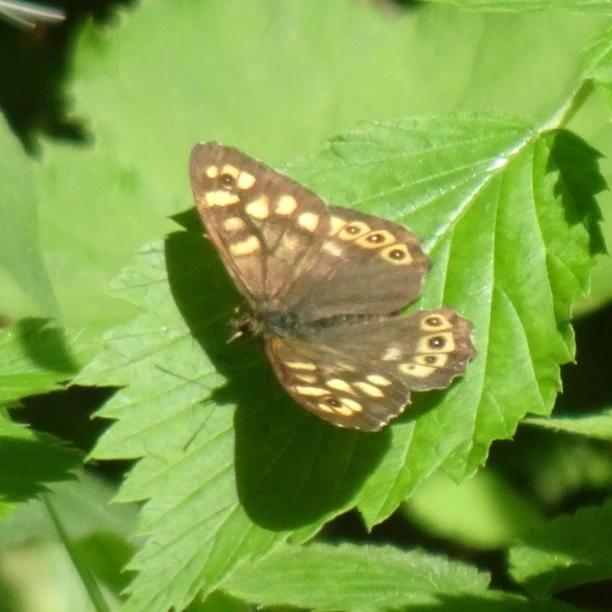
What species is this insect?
Pararge aegeria
